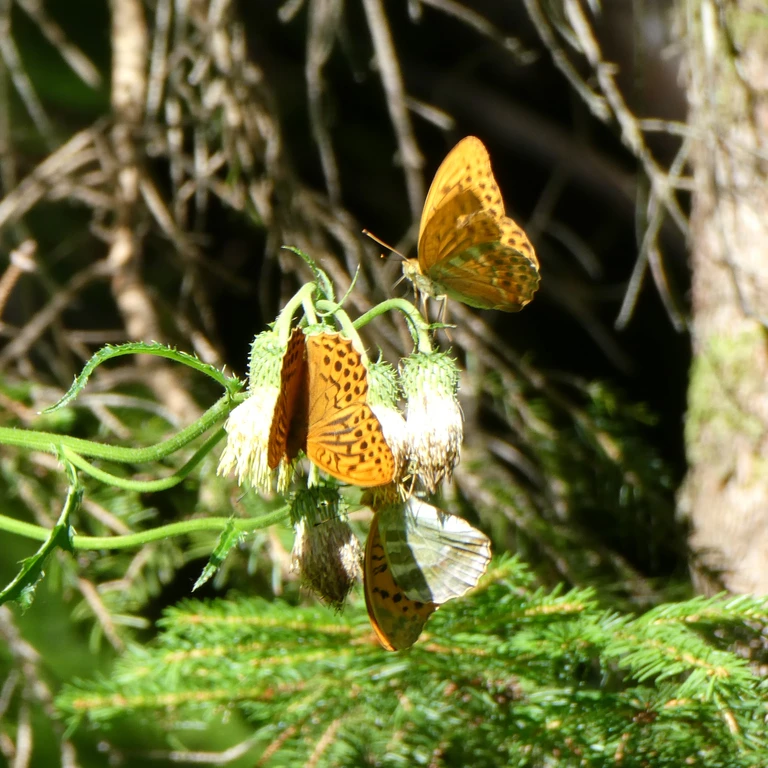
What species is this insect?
Argynnis paphia
